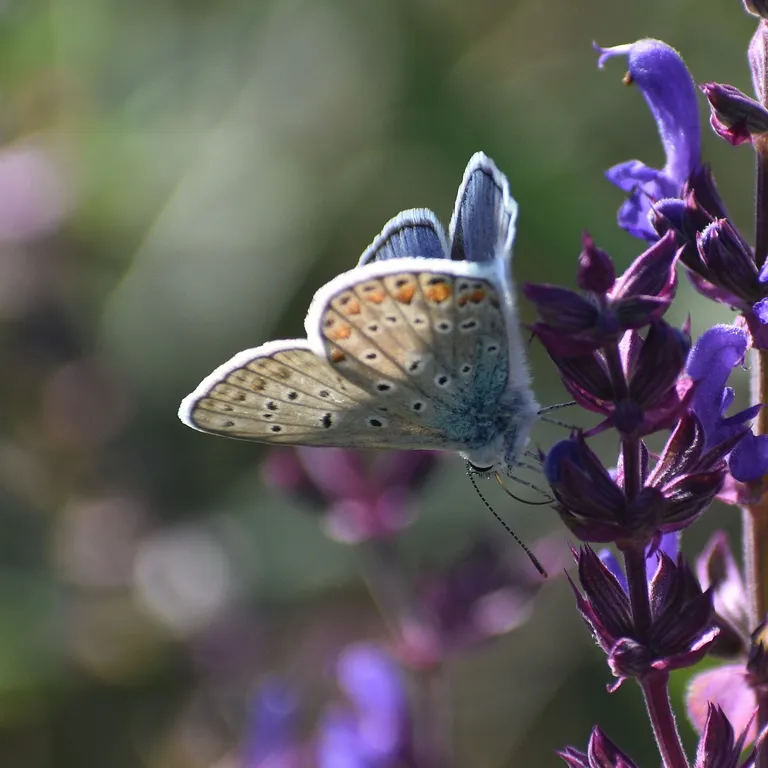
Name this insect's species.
Polyommatus icarus
